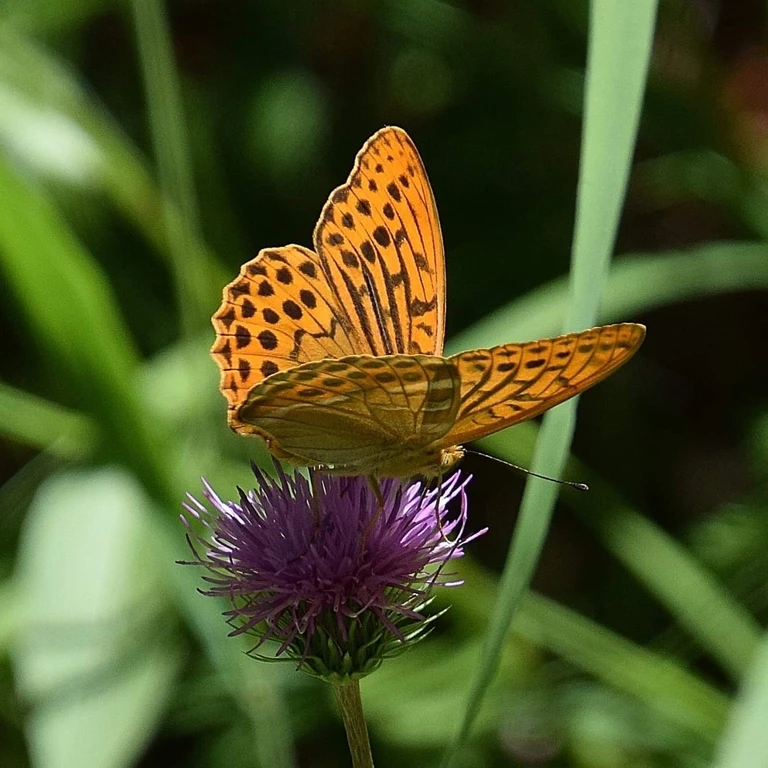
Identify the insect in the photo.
Argynnis paphia
